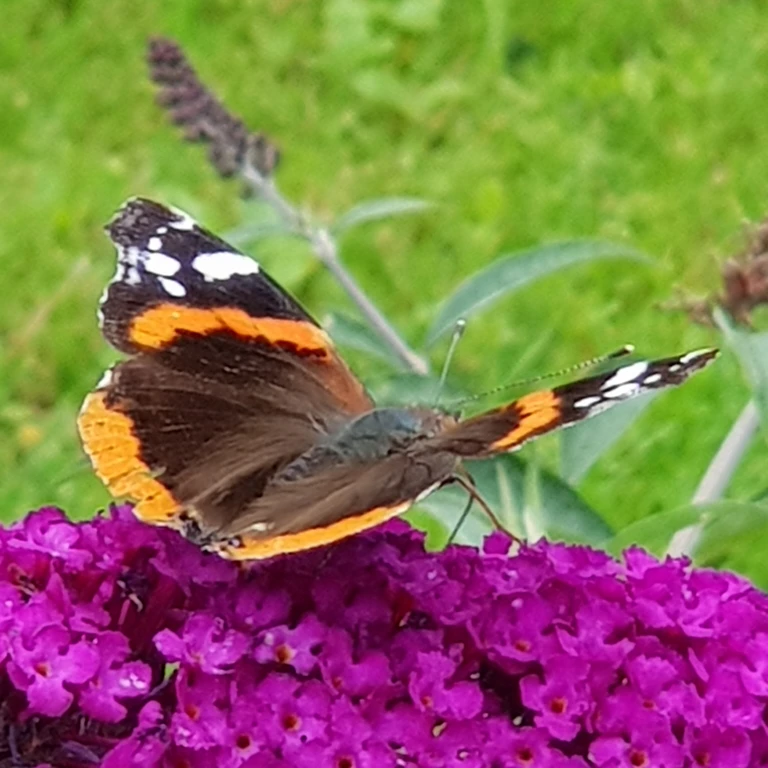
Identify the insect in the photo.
Vanessa atalanta
